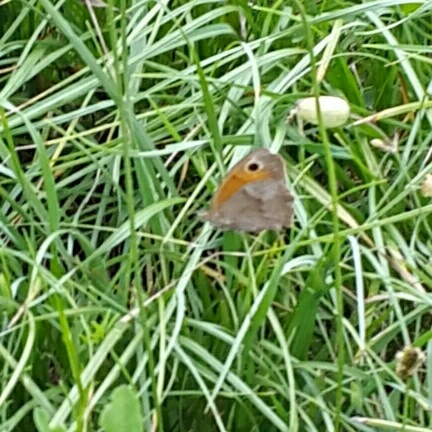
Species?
Maniola jurtina
